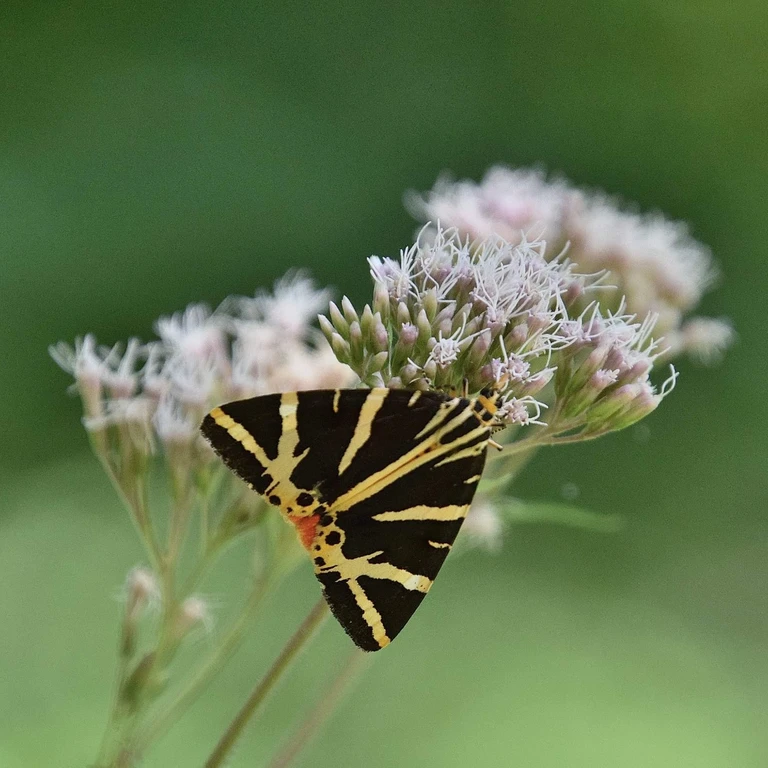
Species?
Euplagia quadripunctaria
